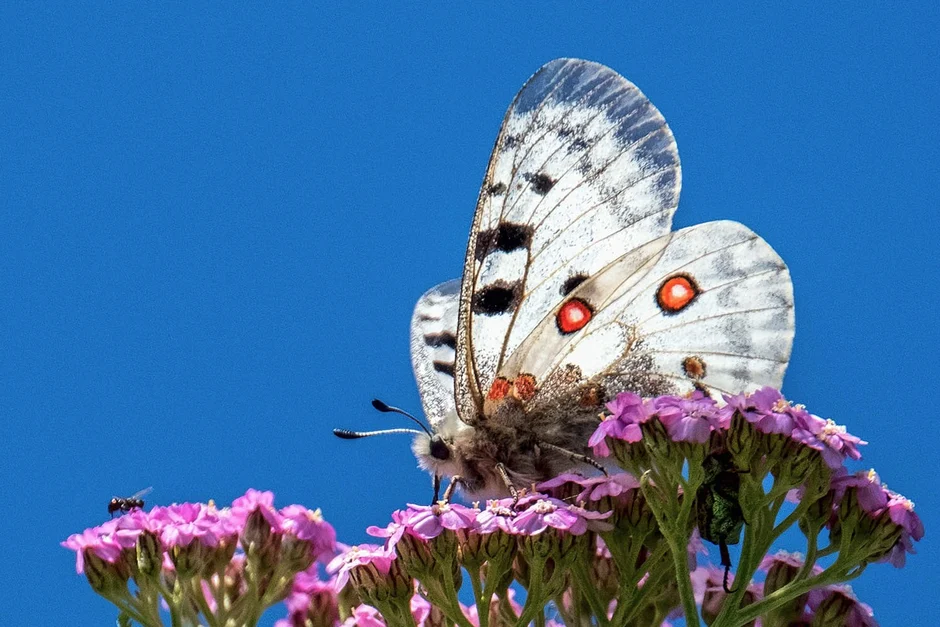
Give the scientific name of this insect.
Parnassius apollo
